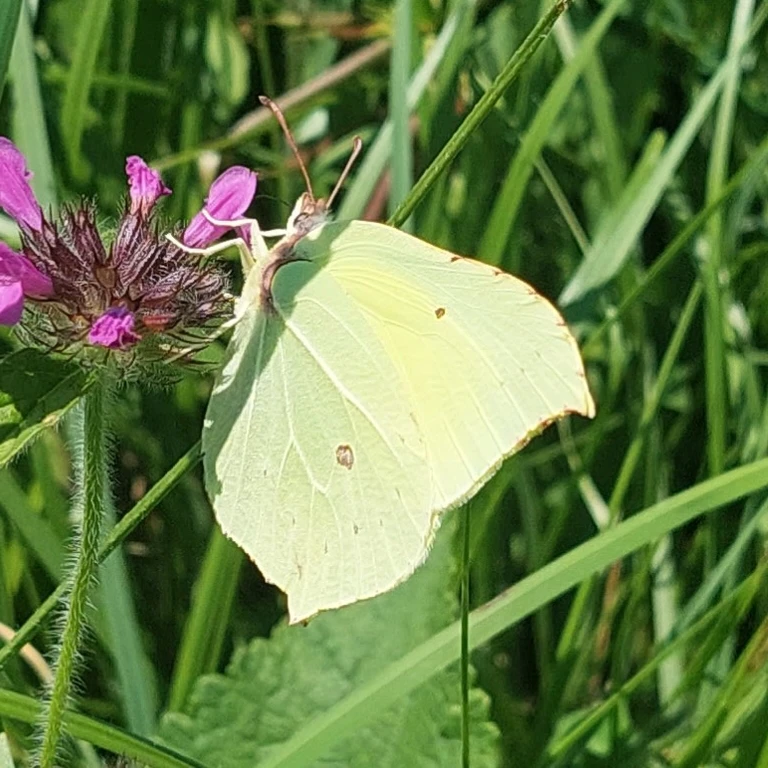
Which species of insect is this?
Gonepteryx rhamni
